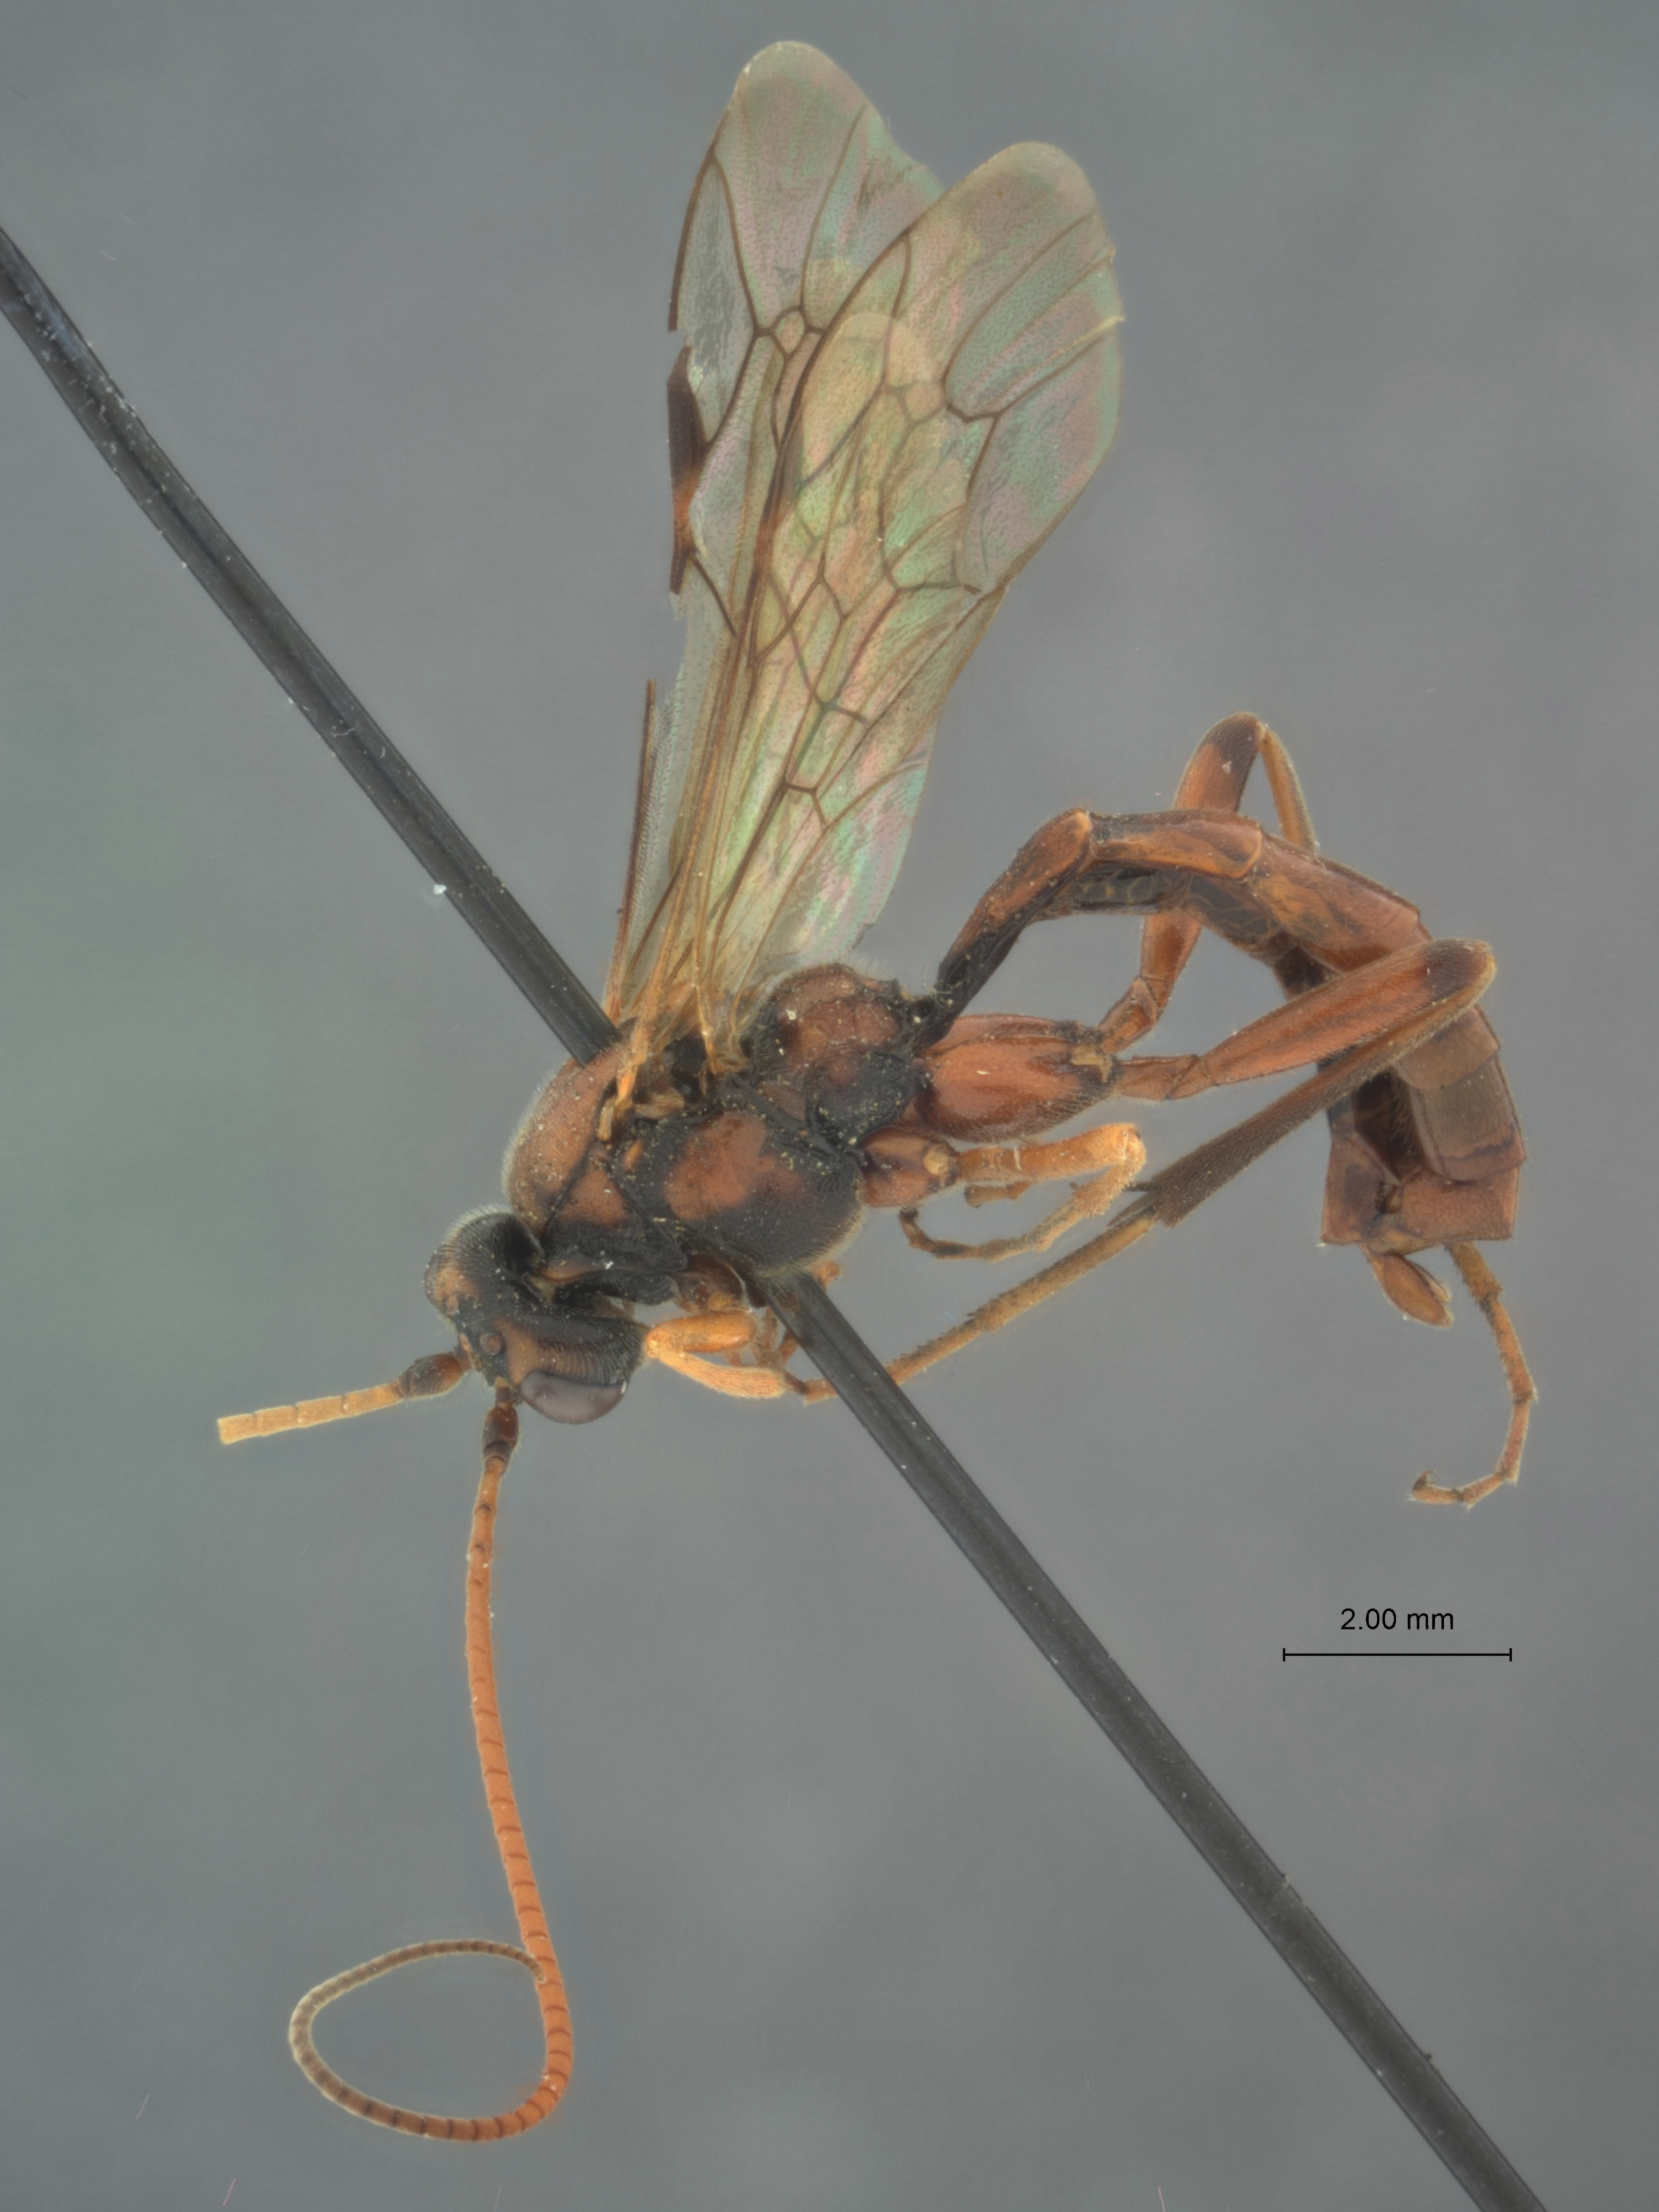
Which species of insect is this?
Ctenopelma erythrocephalae
